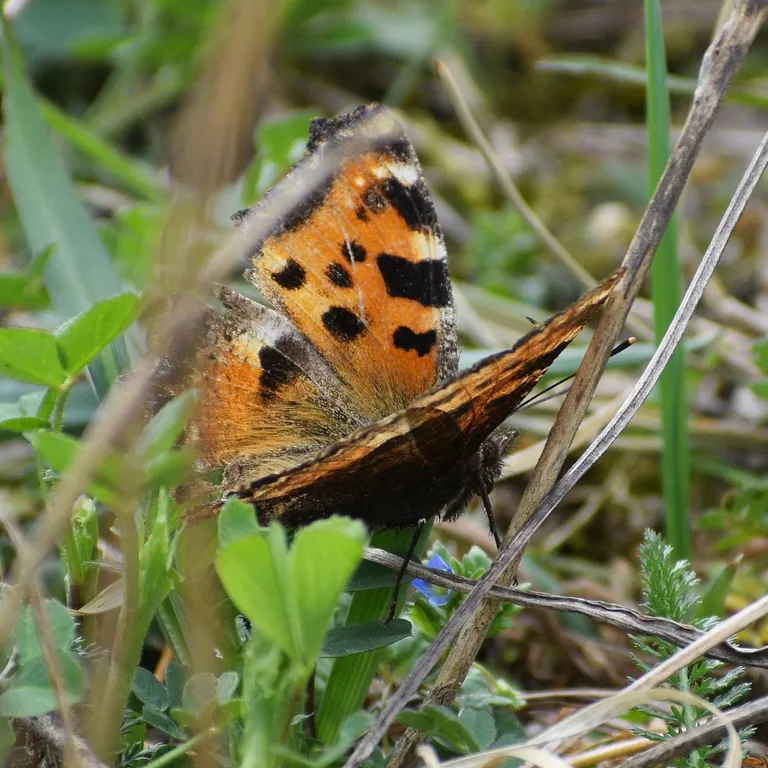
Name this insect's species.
Nymphalis polychloros
